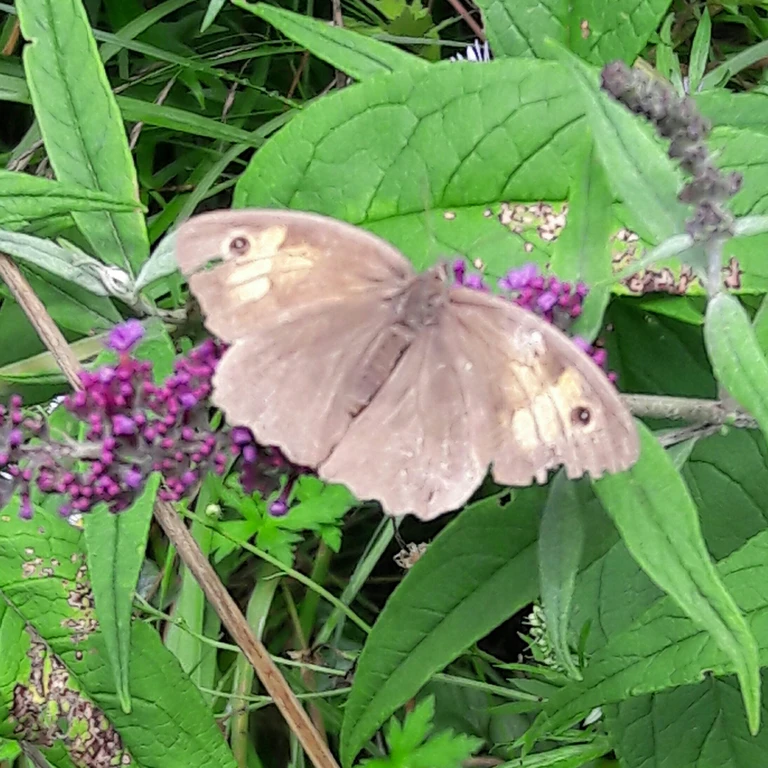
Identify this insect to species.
Maniola jurtina
